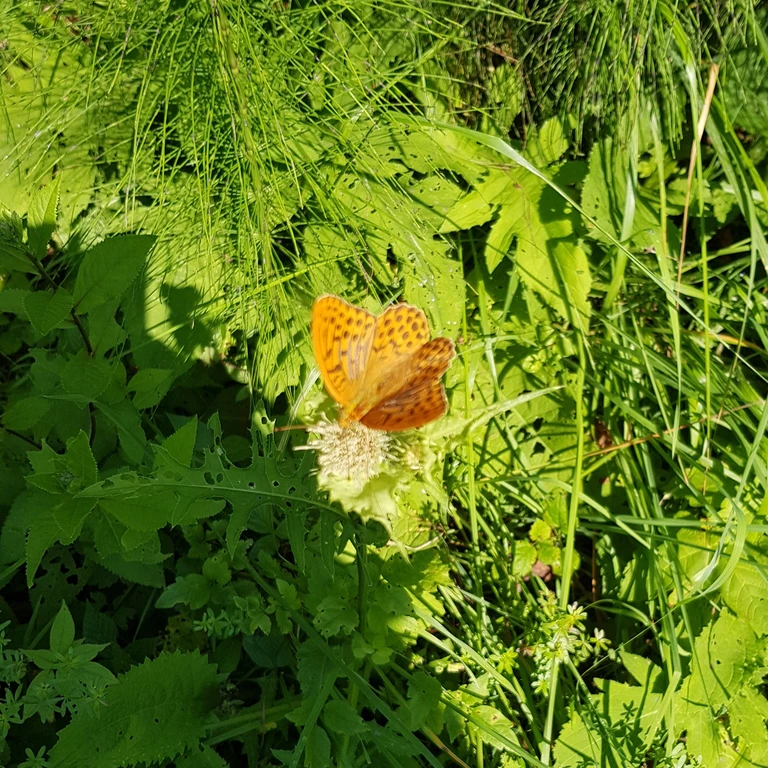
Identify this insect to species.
Argynnis paphia
